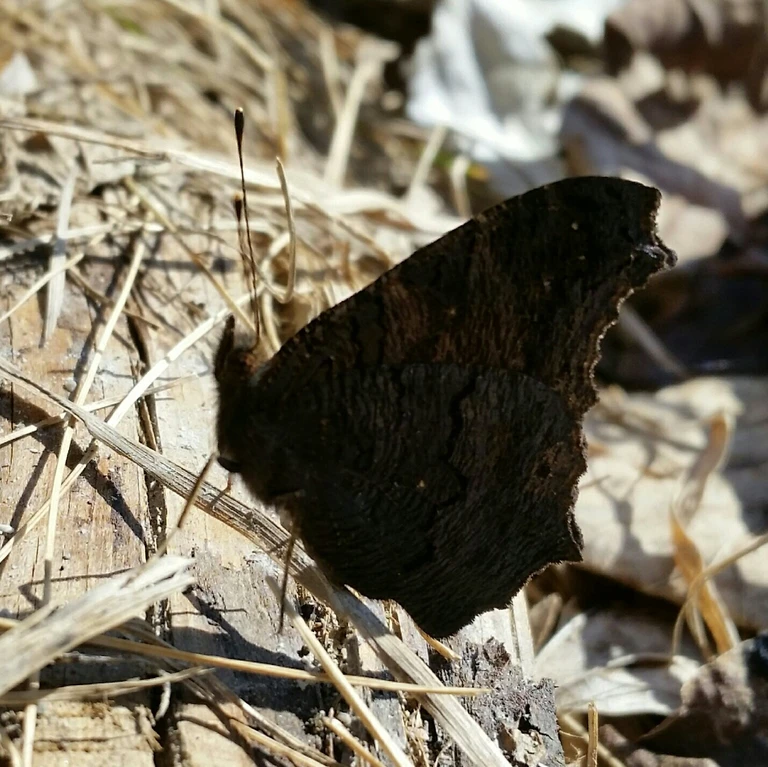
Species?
Aglais io
